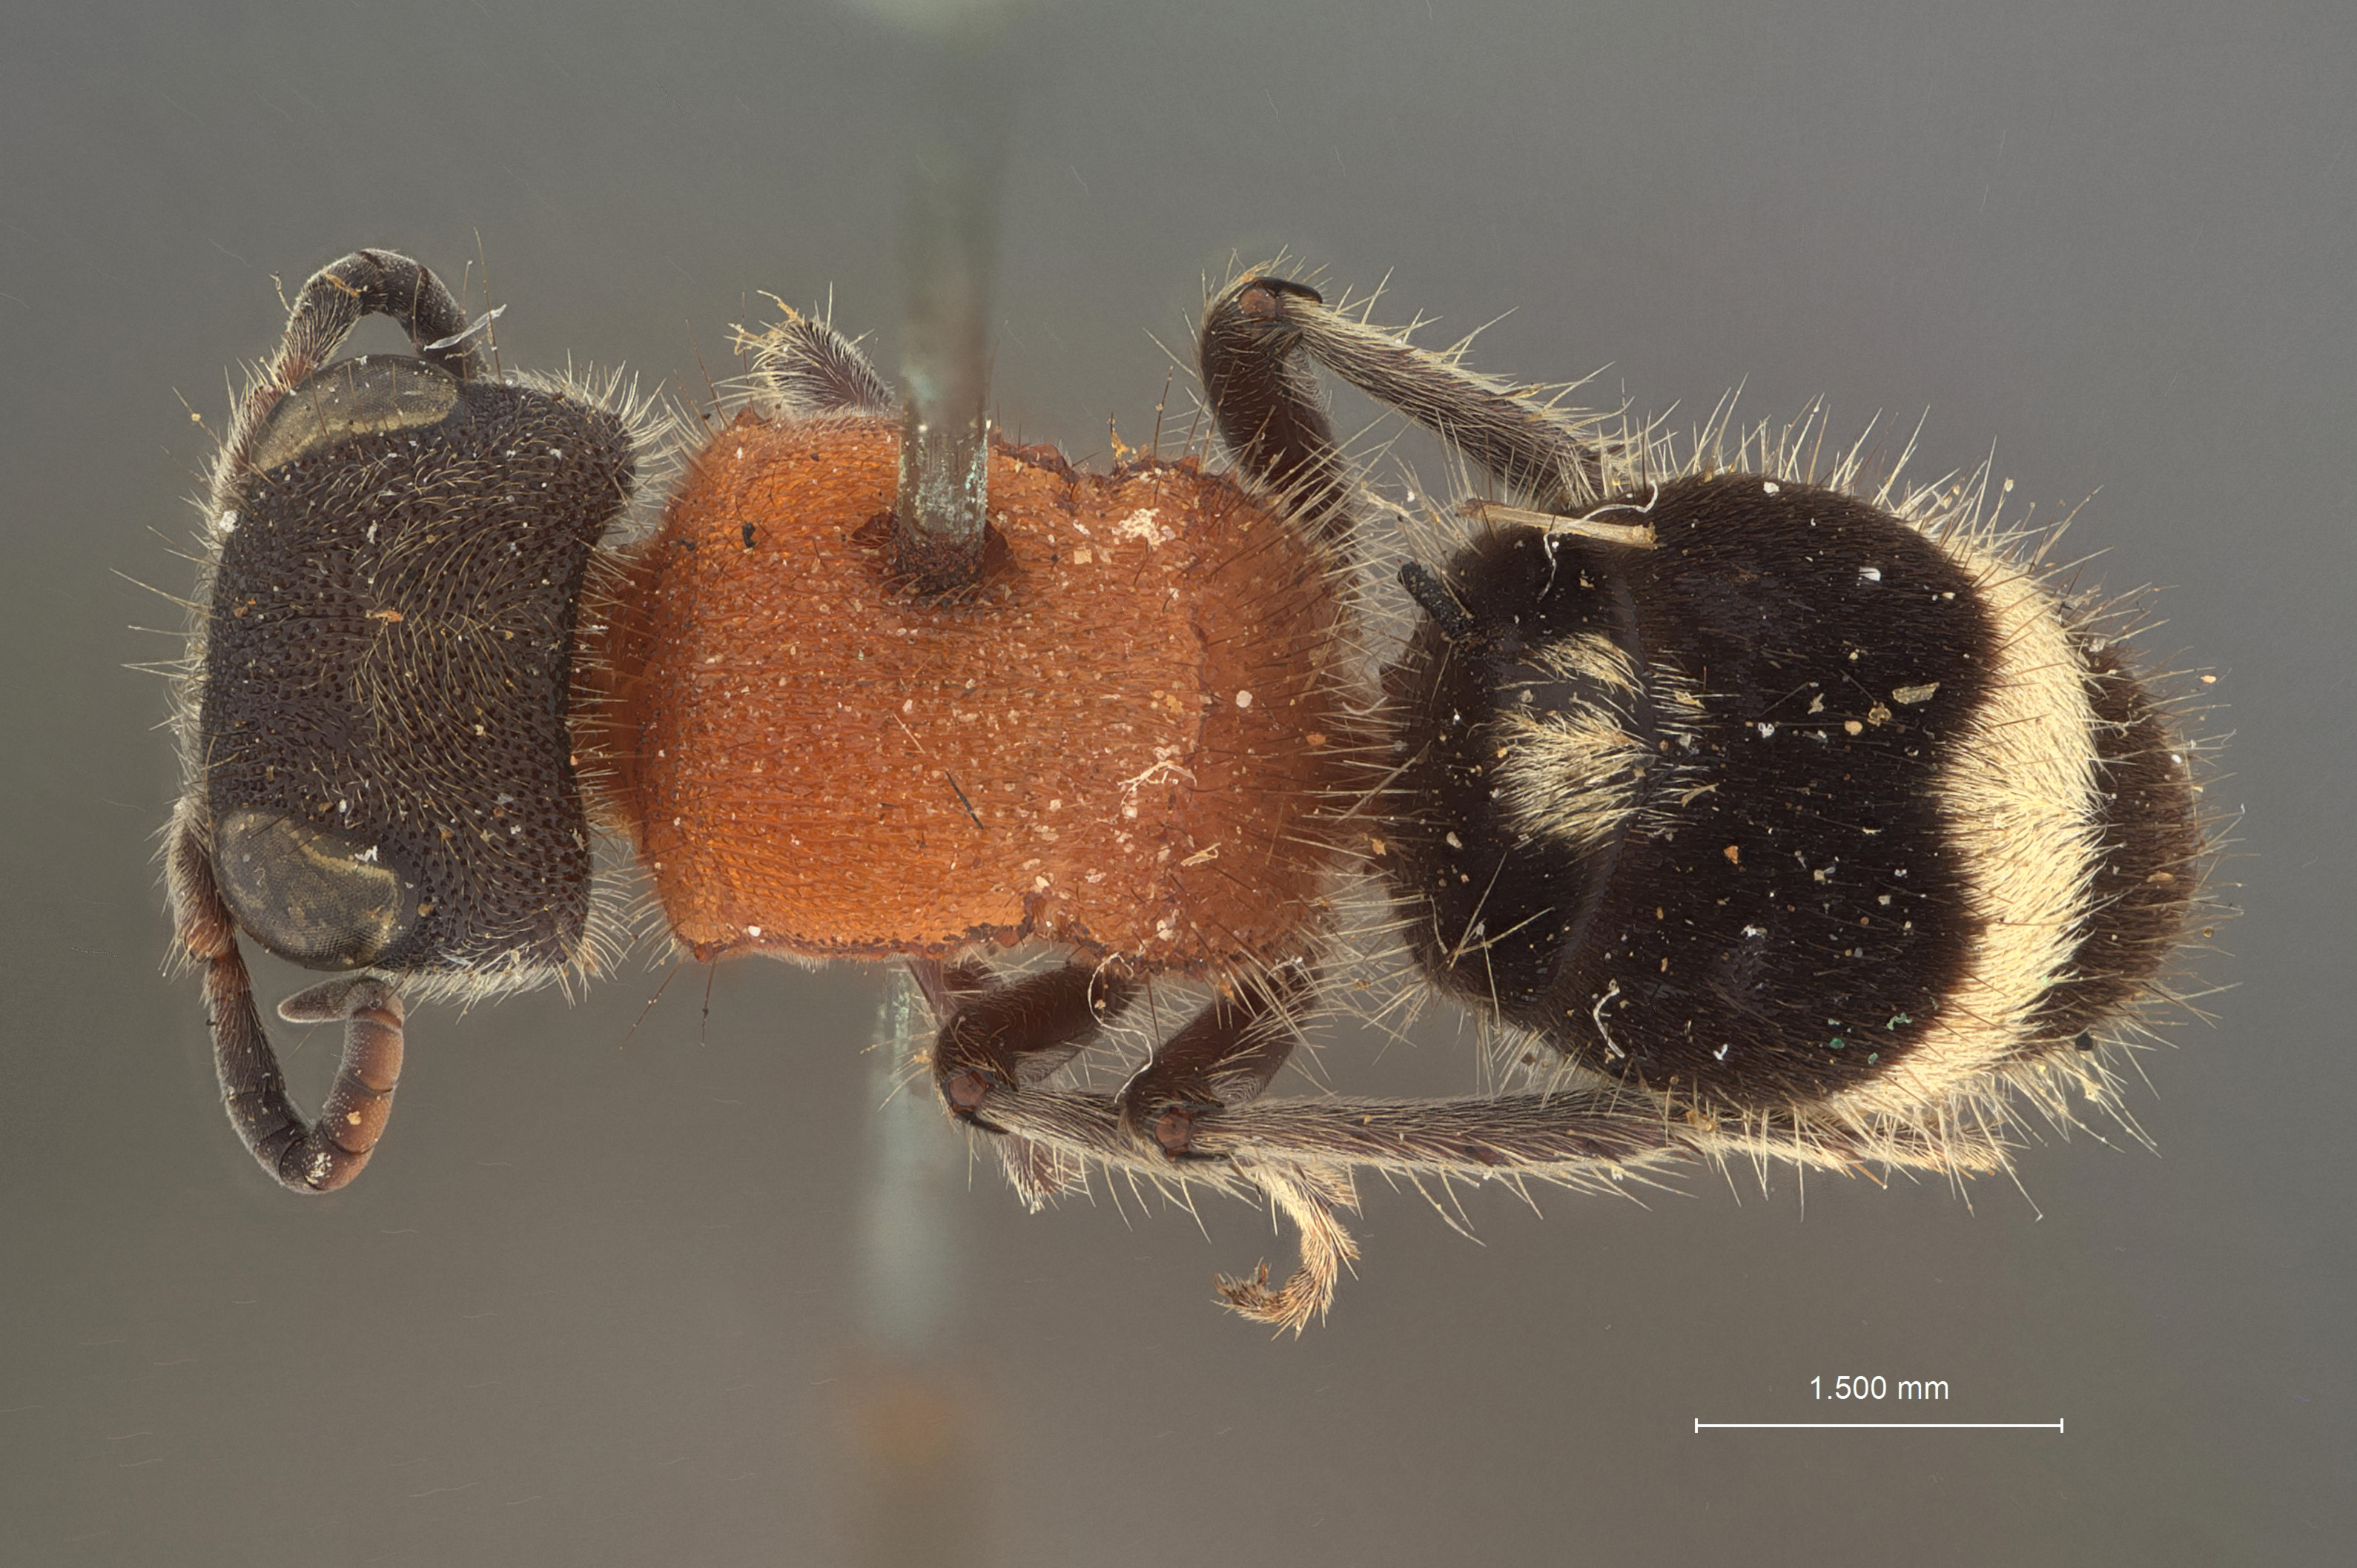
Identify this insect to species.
Squamulotilla galatea
